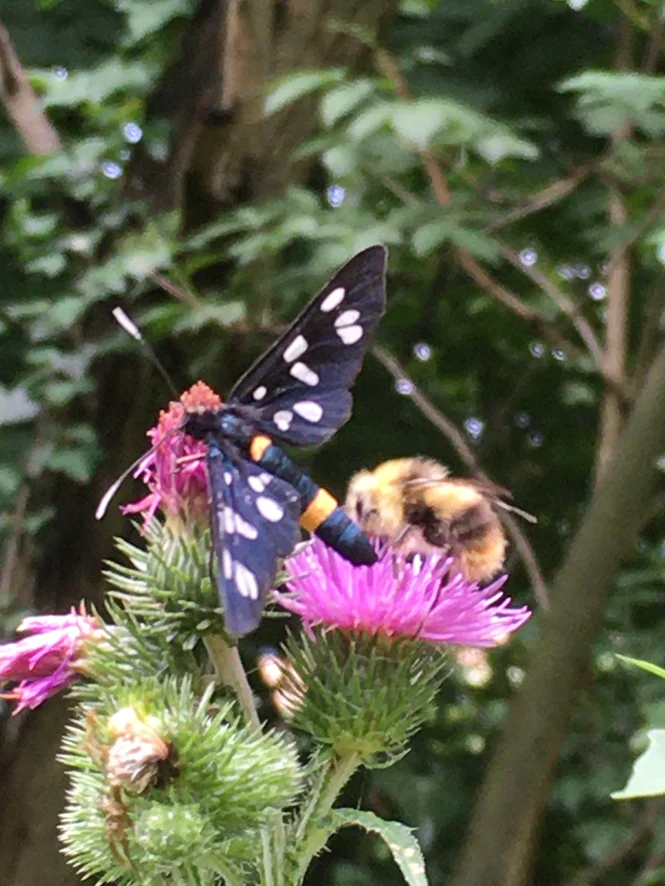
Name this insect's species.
Amata phegea
